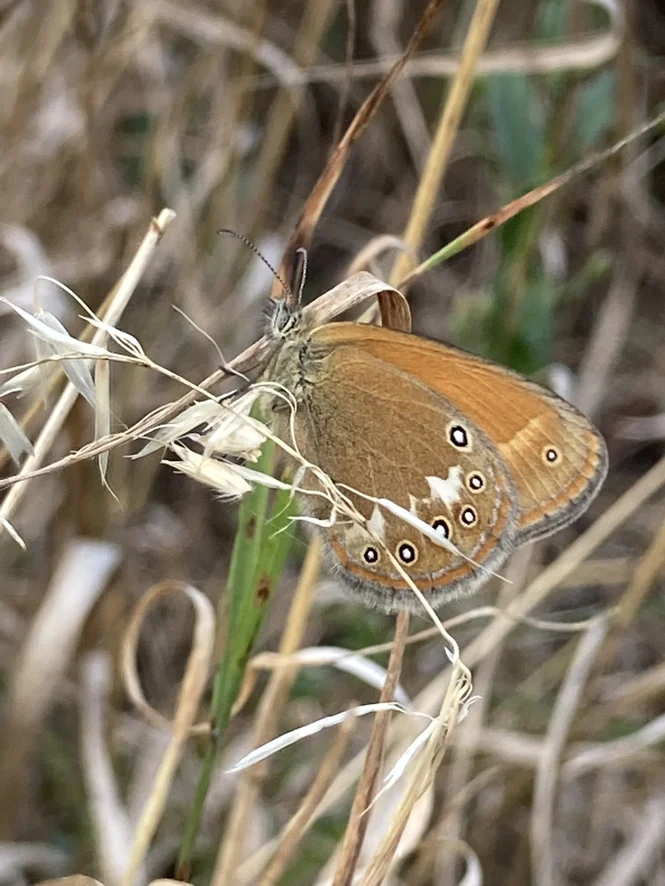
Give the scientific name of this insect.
Coenonympha glycerion (also Coenonympha iphis)
